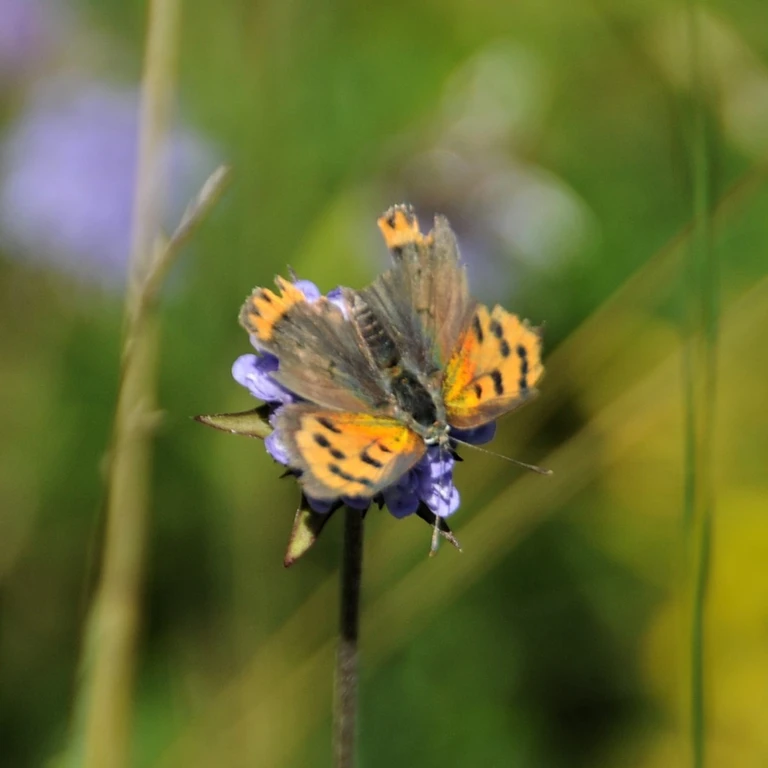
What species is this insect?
Lycaena phlaeas
